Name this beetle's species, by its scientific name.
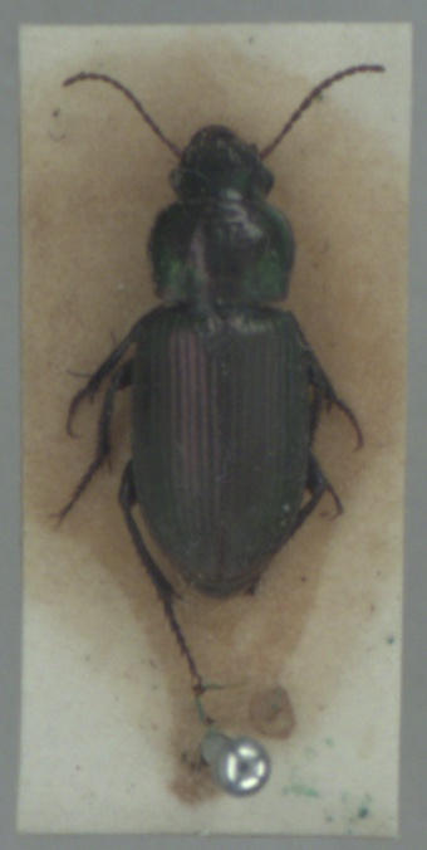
Harpalus affinis
